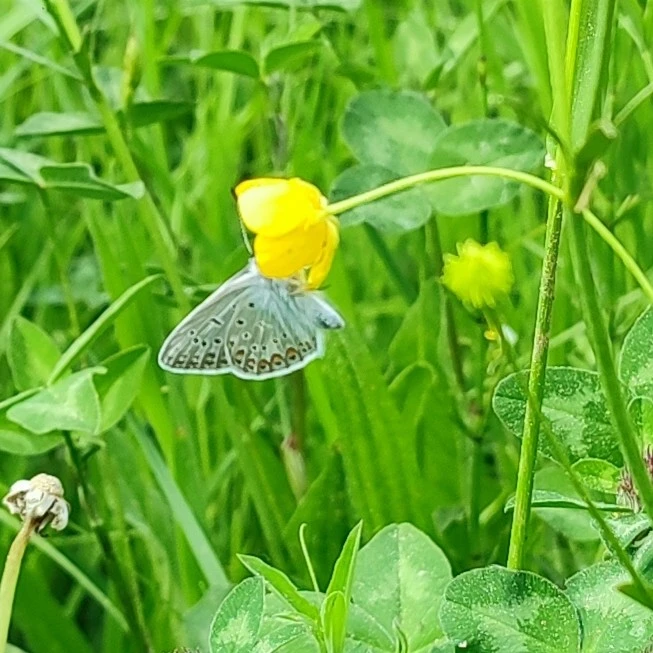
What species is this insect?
Polyommatus icarus
